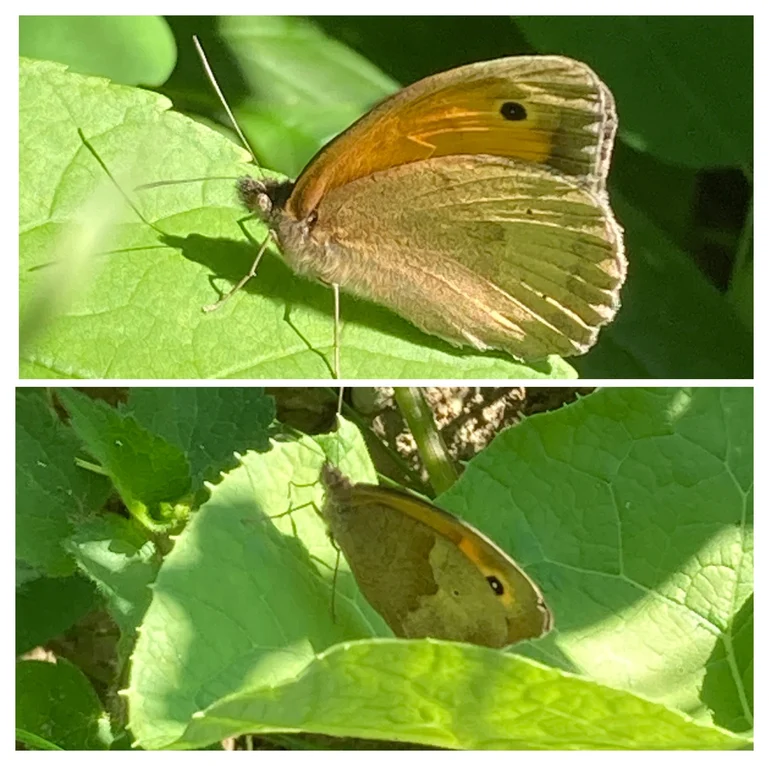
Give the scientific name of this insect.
Maniola jurtina
